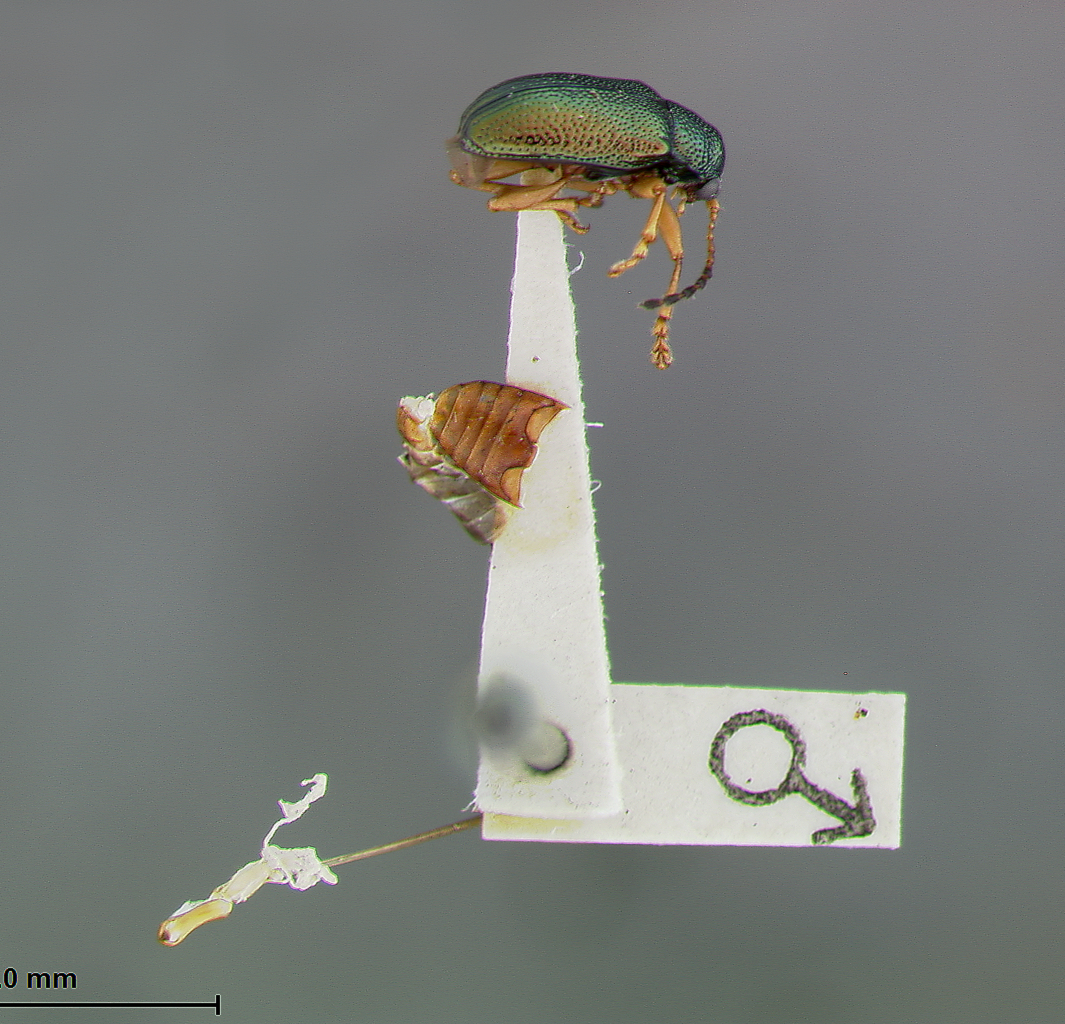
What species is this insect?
Alethaxius meliae
